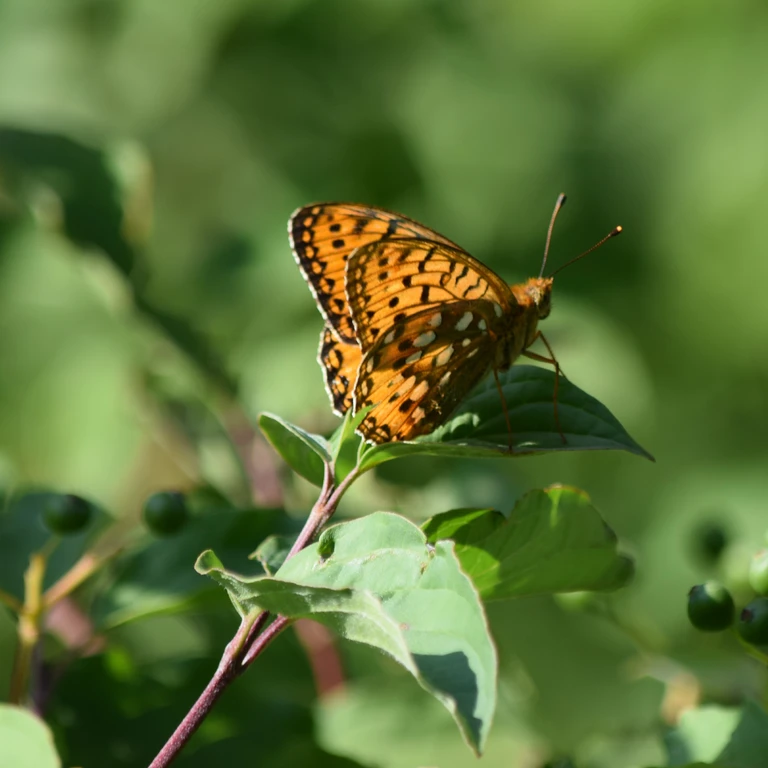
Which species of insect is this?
Speyeria aglaja
